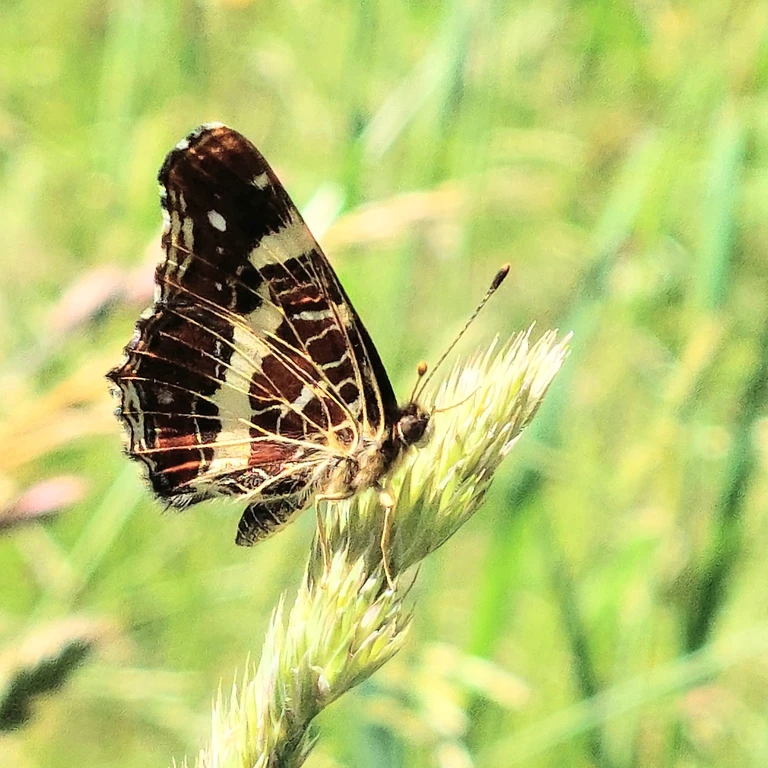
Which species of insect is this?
Araschnia levana
